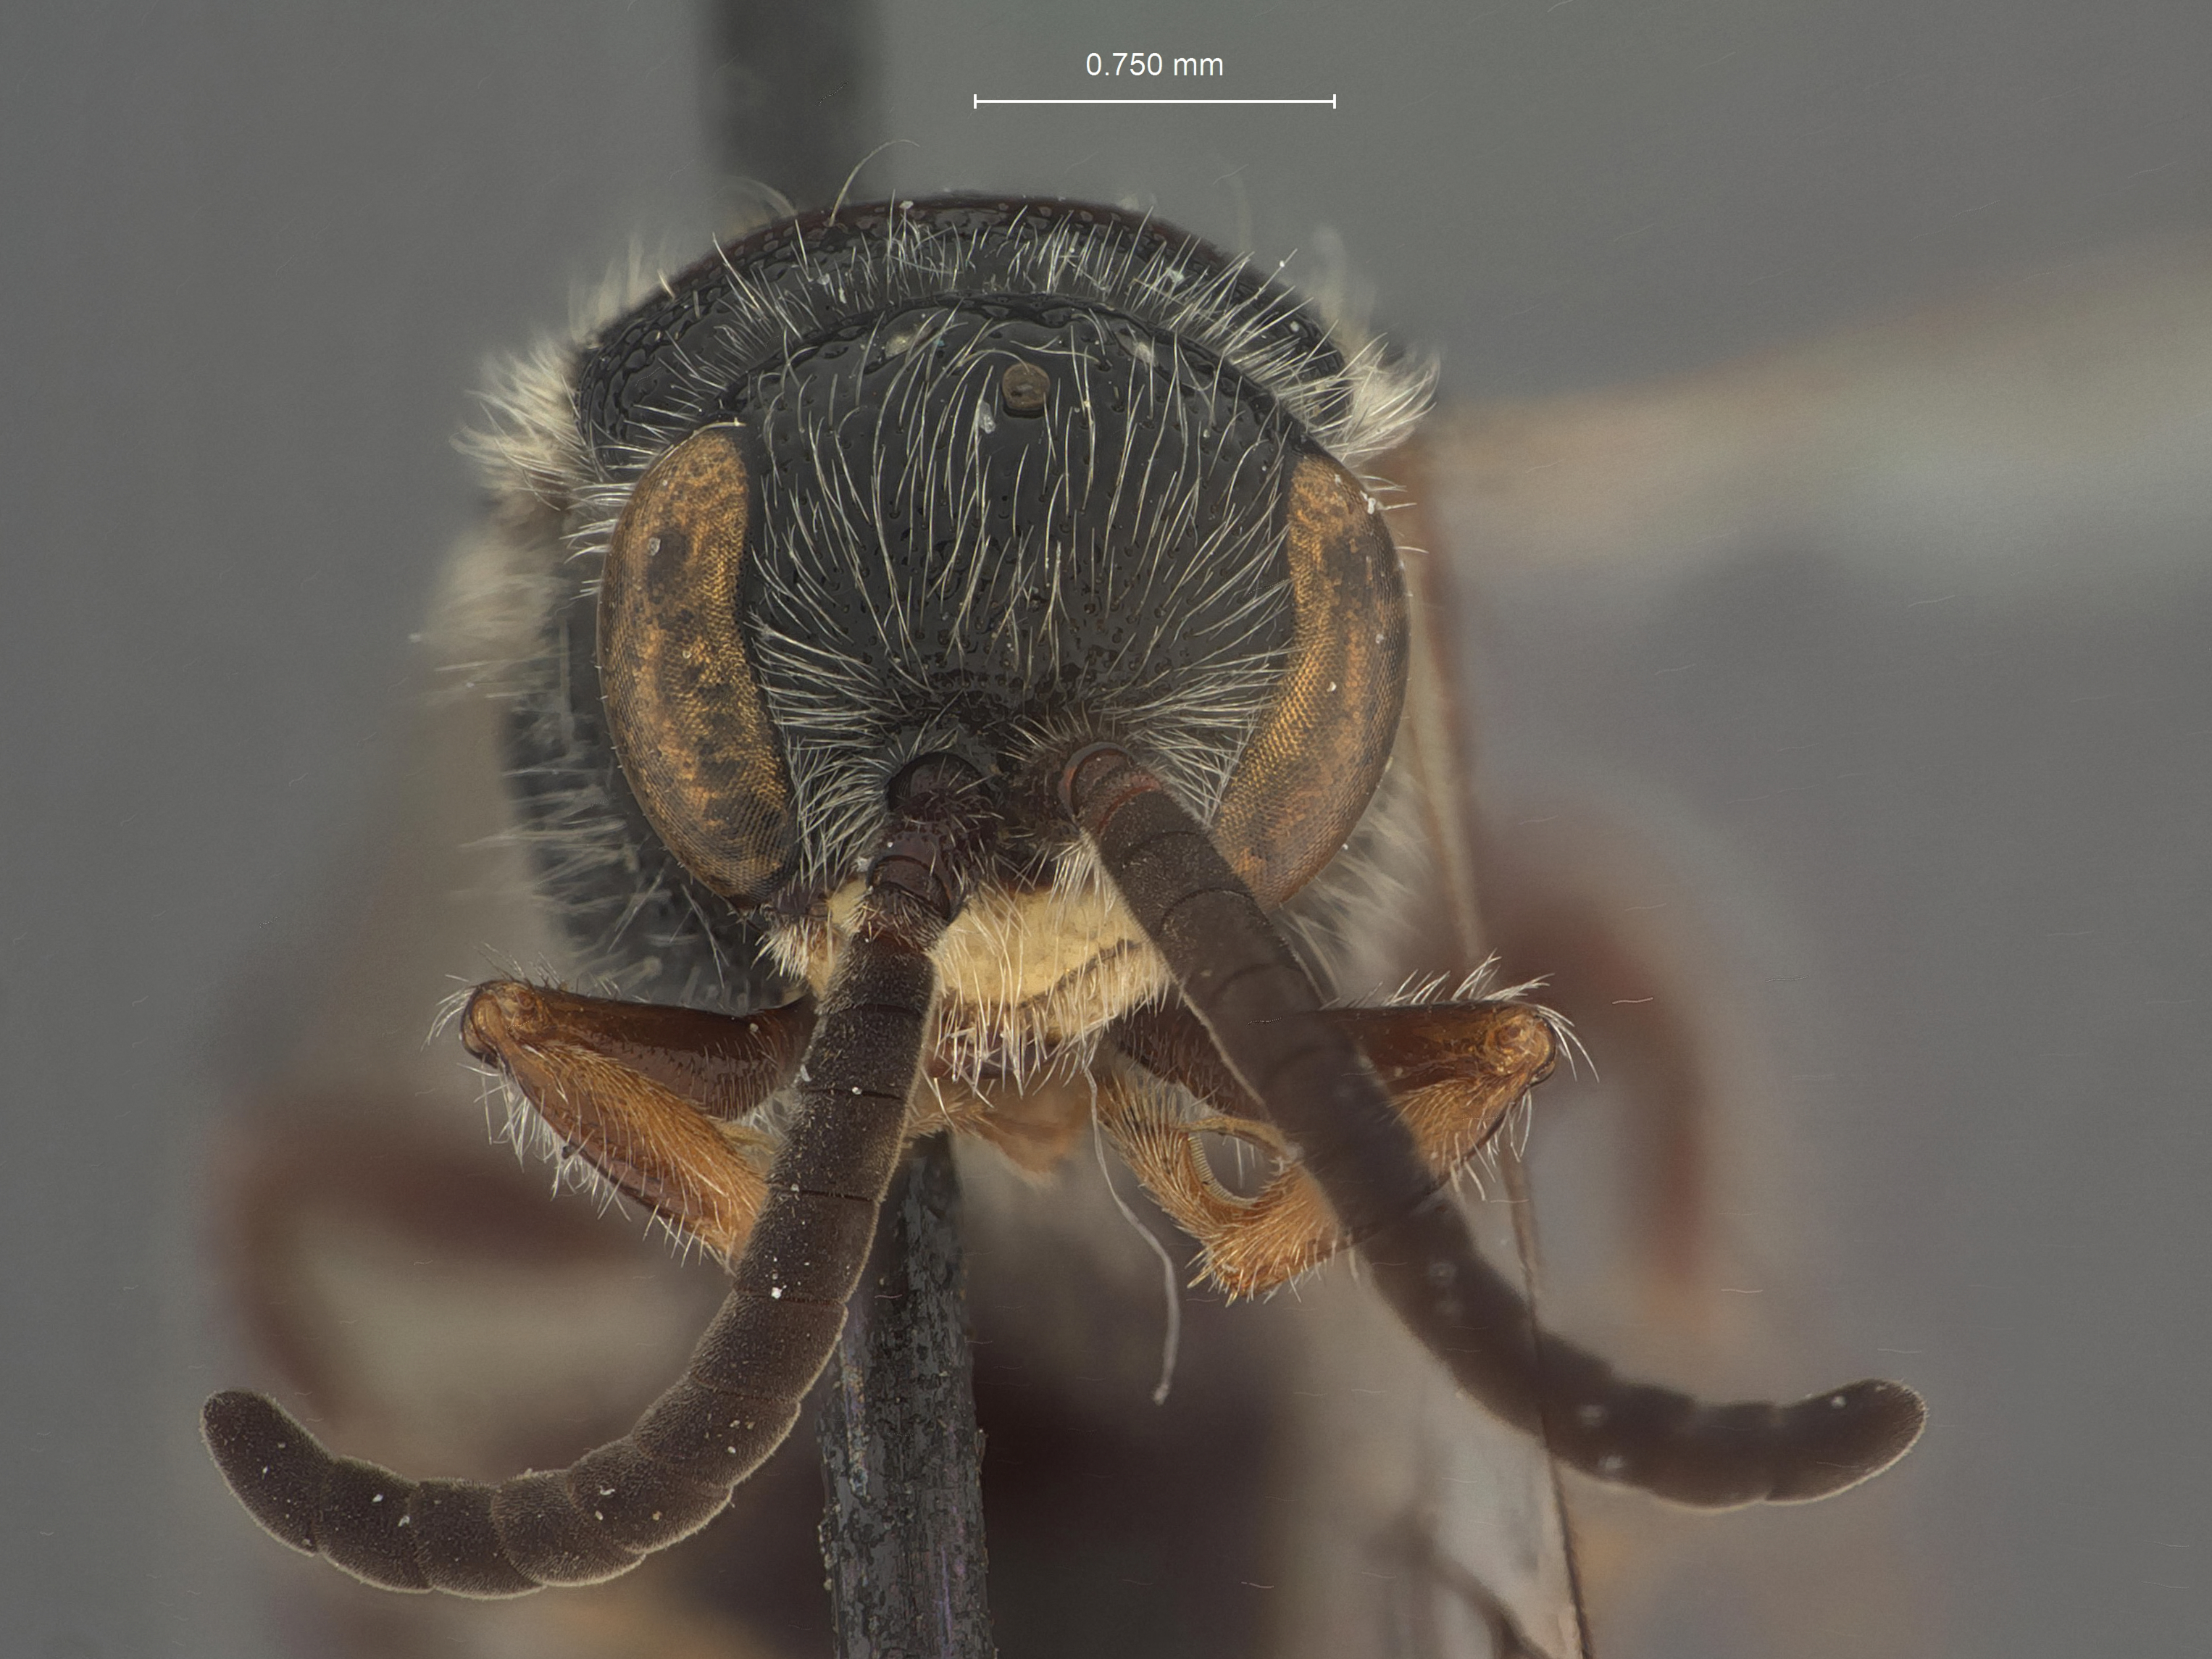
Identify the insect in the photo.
Paratiphia belfragei
